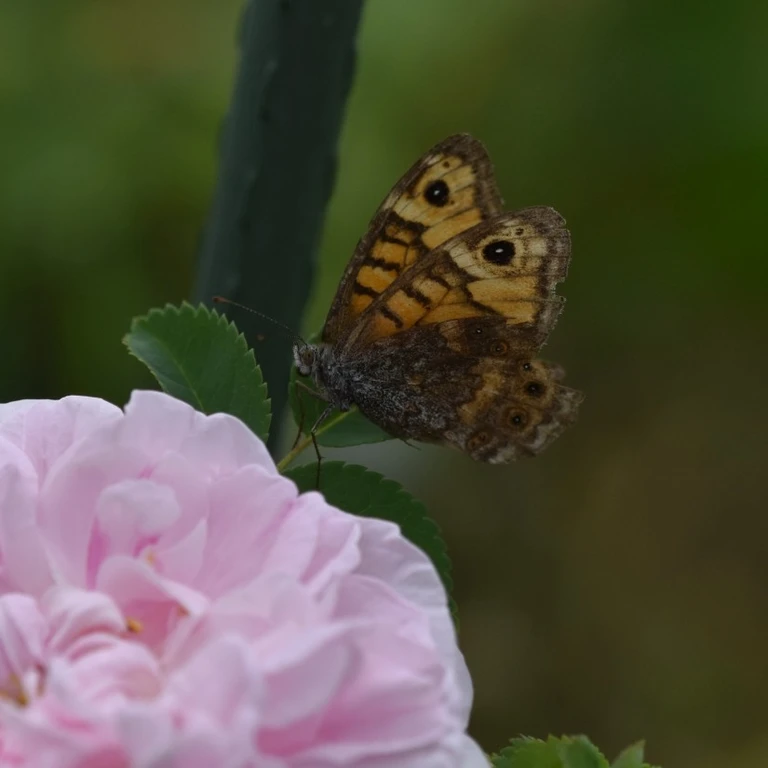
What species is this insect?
Lasiommata megera (also Pararge megera)
